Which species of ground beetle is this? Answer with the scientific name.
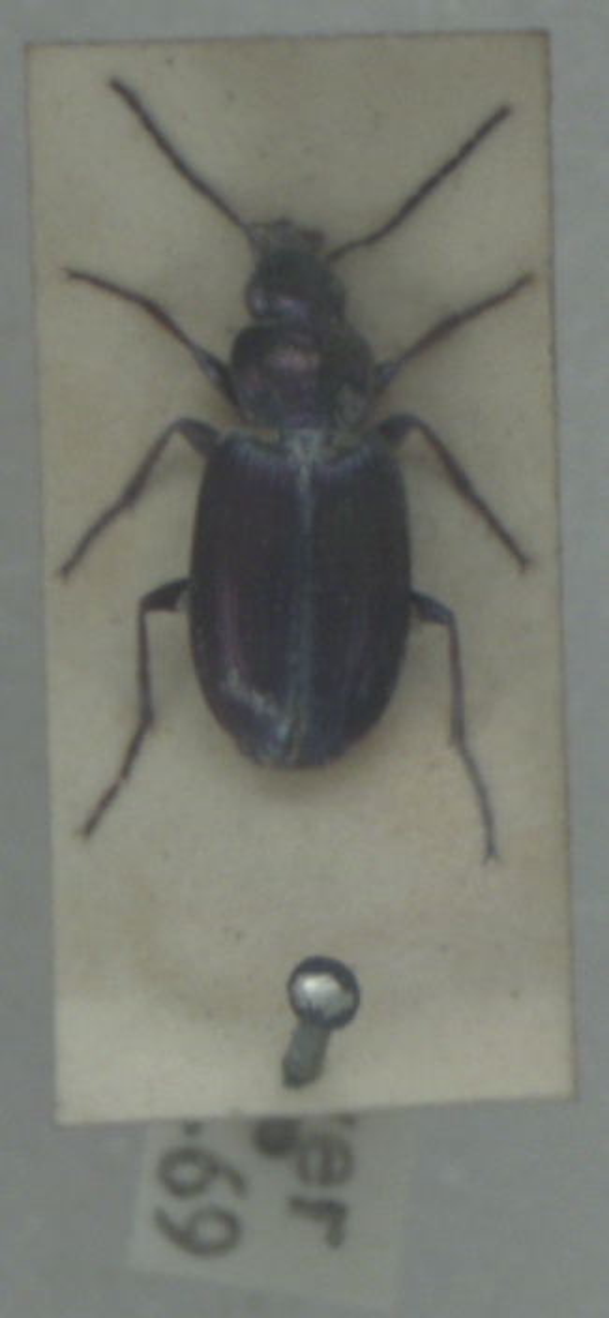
Agonum muelleri
